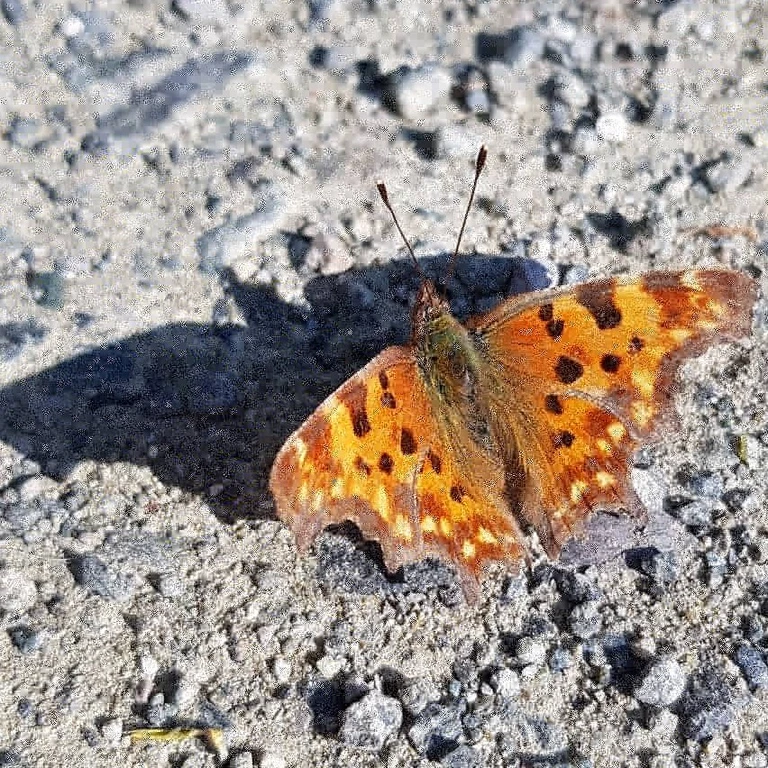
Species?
Polygonia c-album
